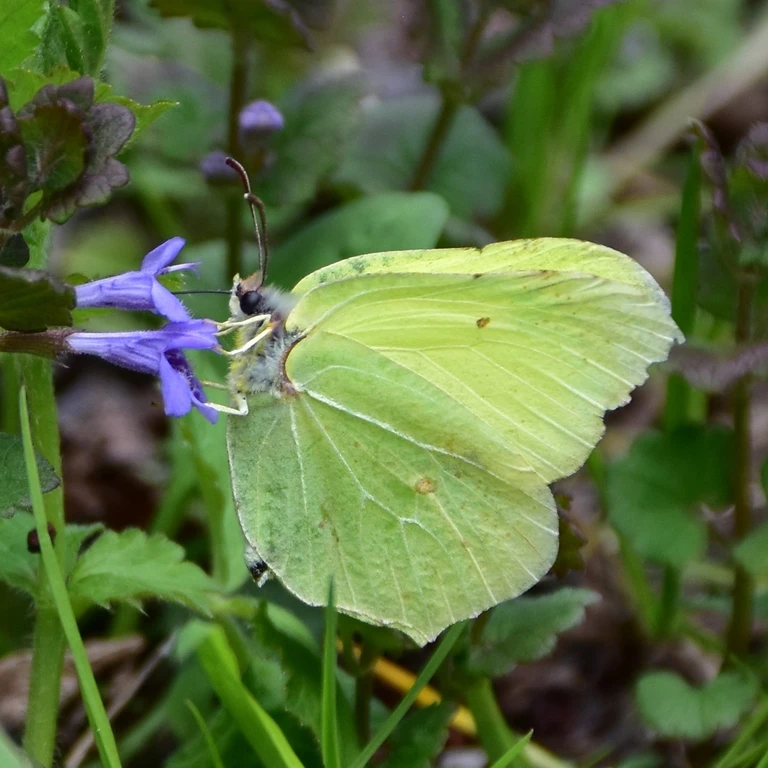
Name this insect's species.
Gonepteryx rhamni
